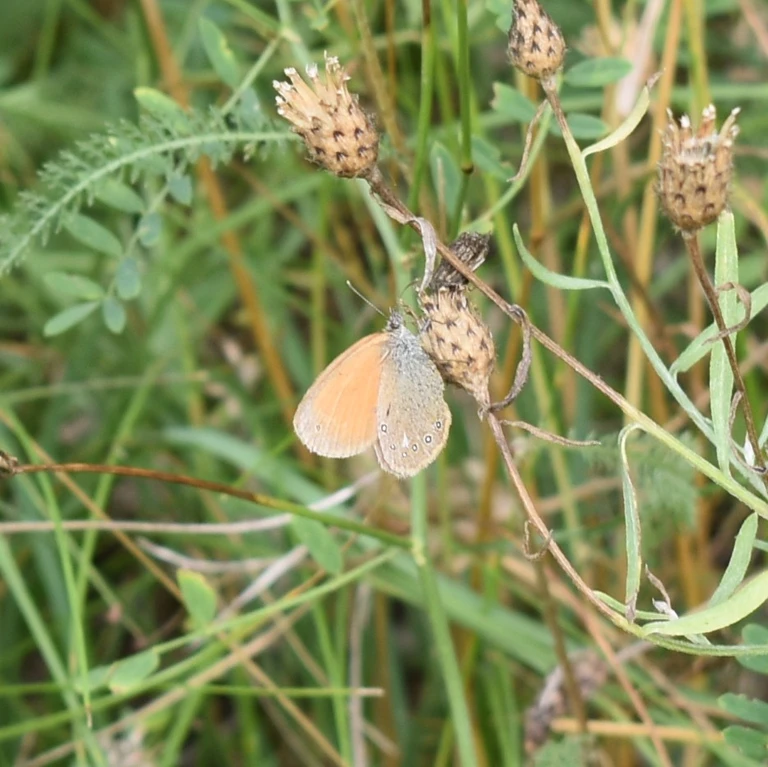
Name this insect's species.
Coenonympha glycerion (also Coenonympha iphis)
